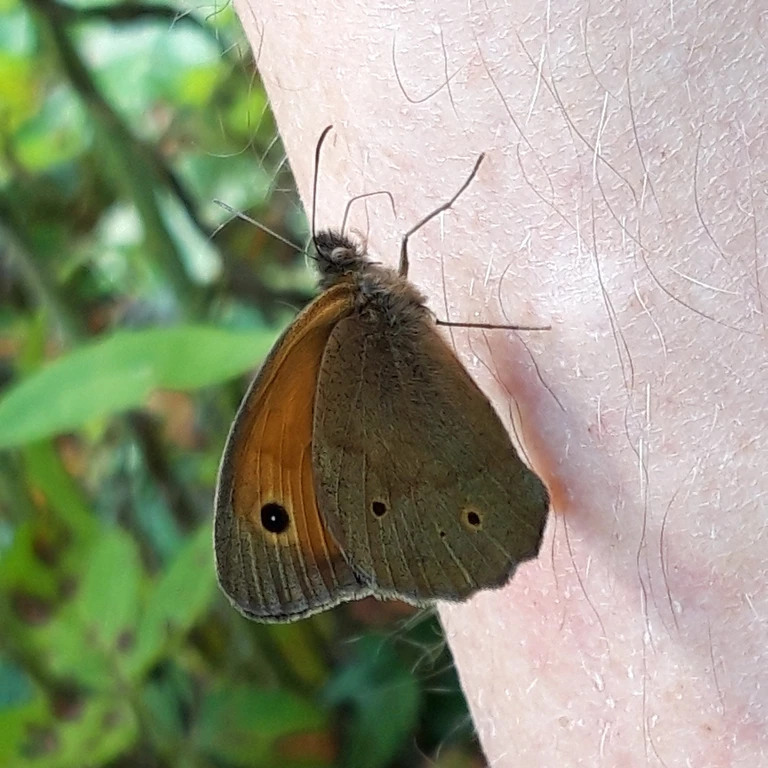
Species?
Maniola jurtina
